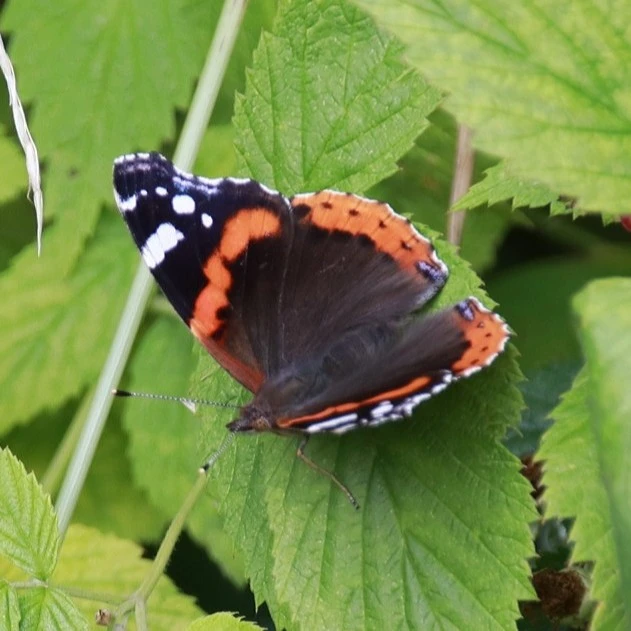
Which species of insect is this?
Vanessa atalanta
